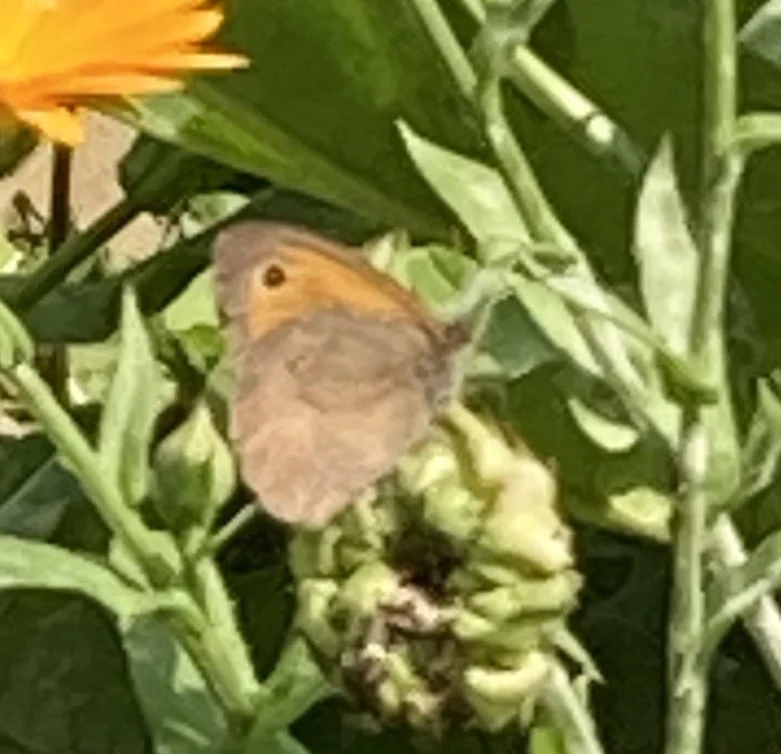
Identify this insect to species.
Maniola jurtina
